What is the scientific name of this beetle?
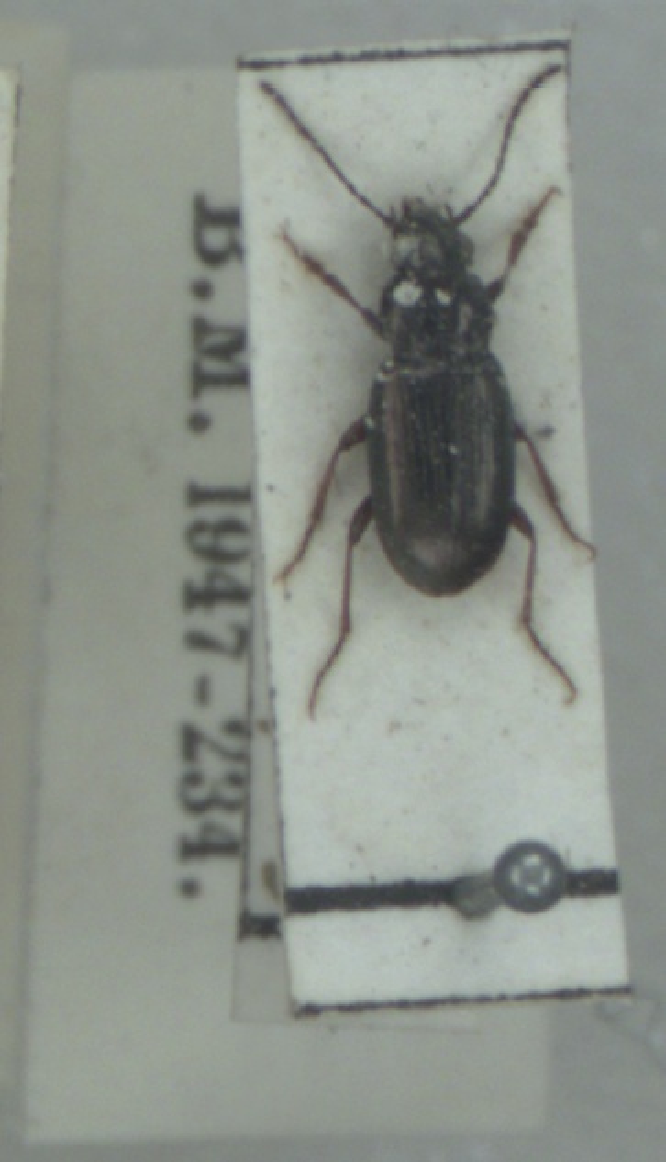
Pogonus chalceus
